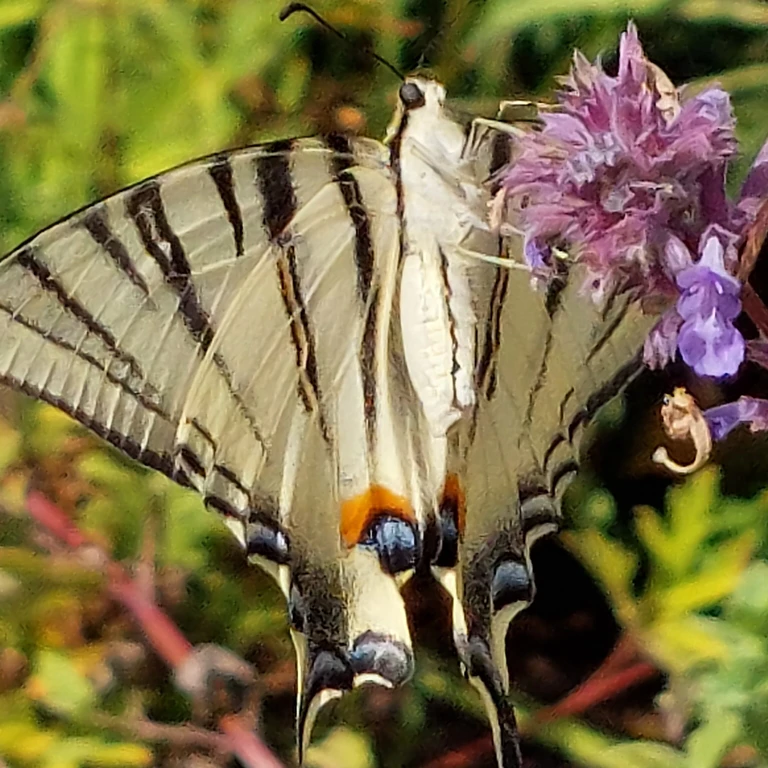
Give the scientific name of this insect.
Iphiclides podalirius
